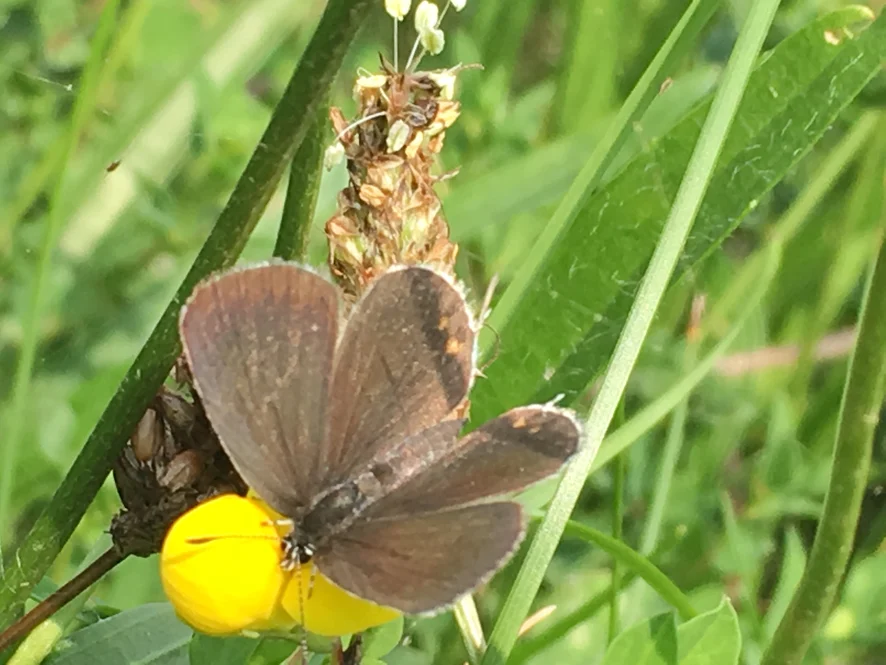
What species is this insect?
Cupido argiades (also Elkalyce argiades)
